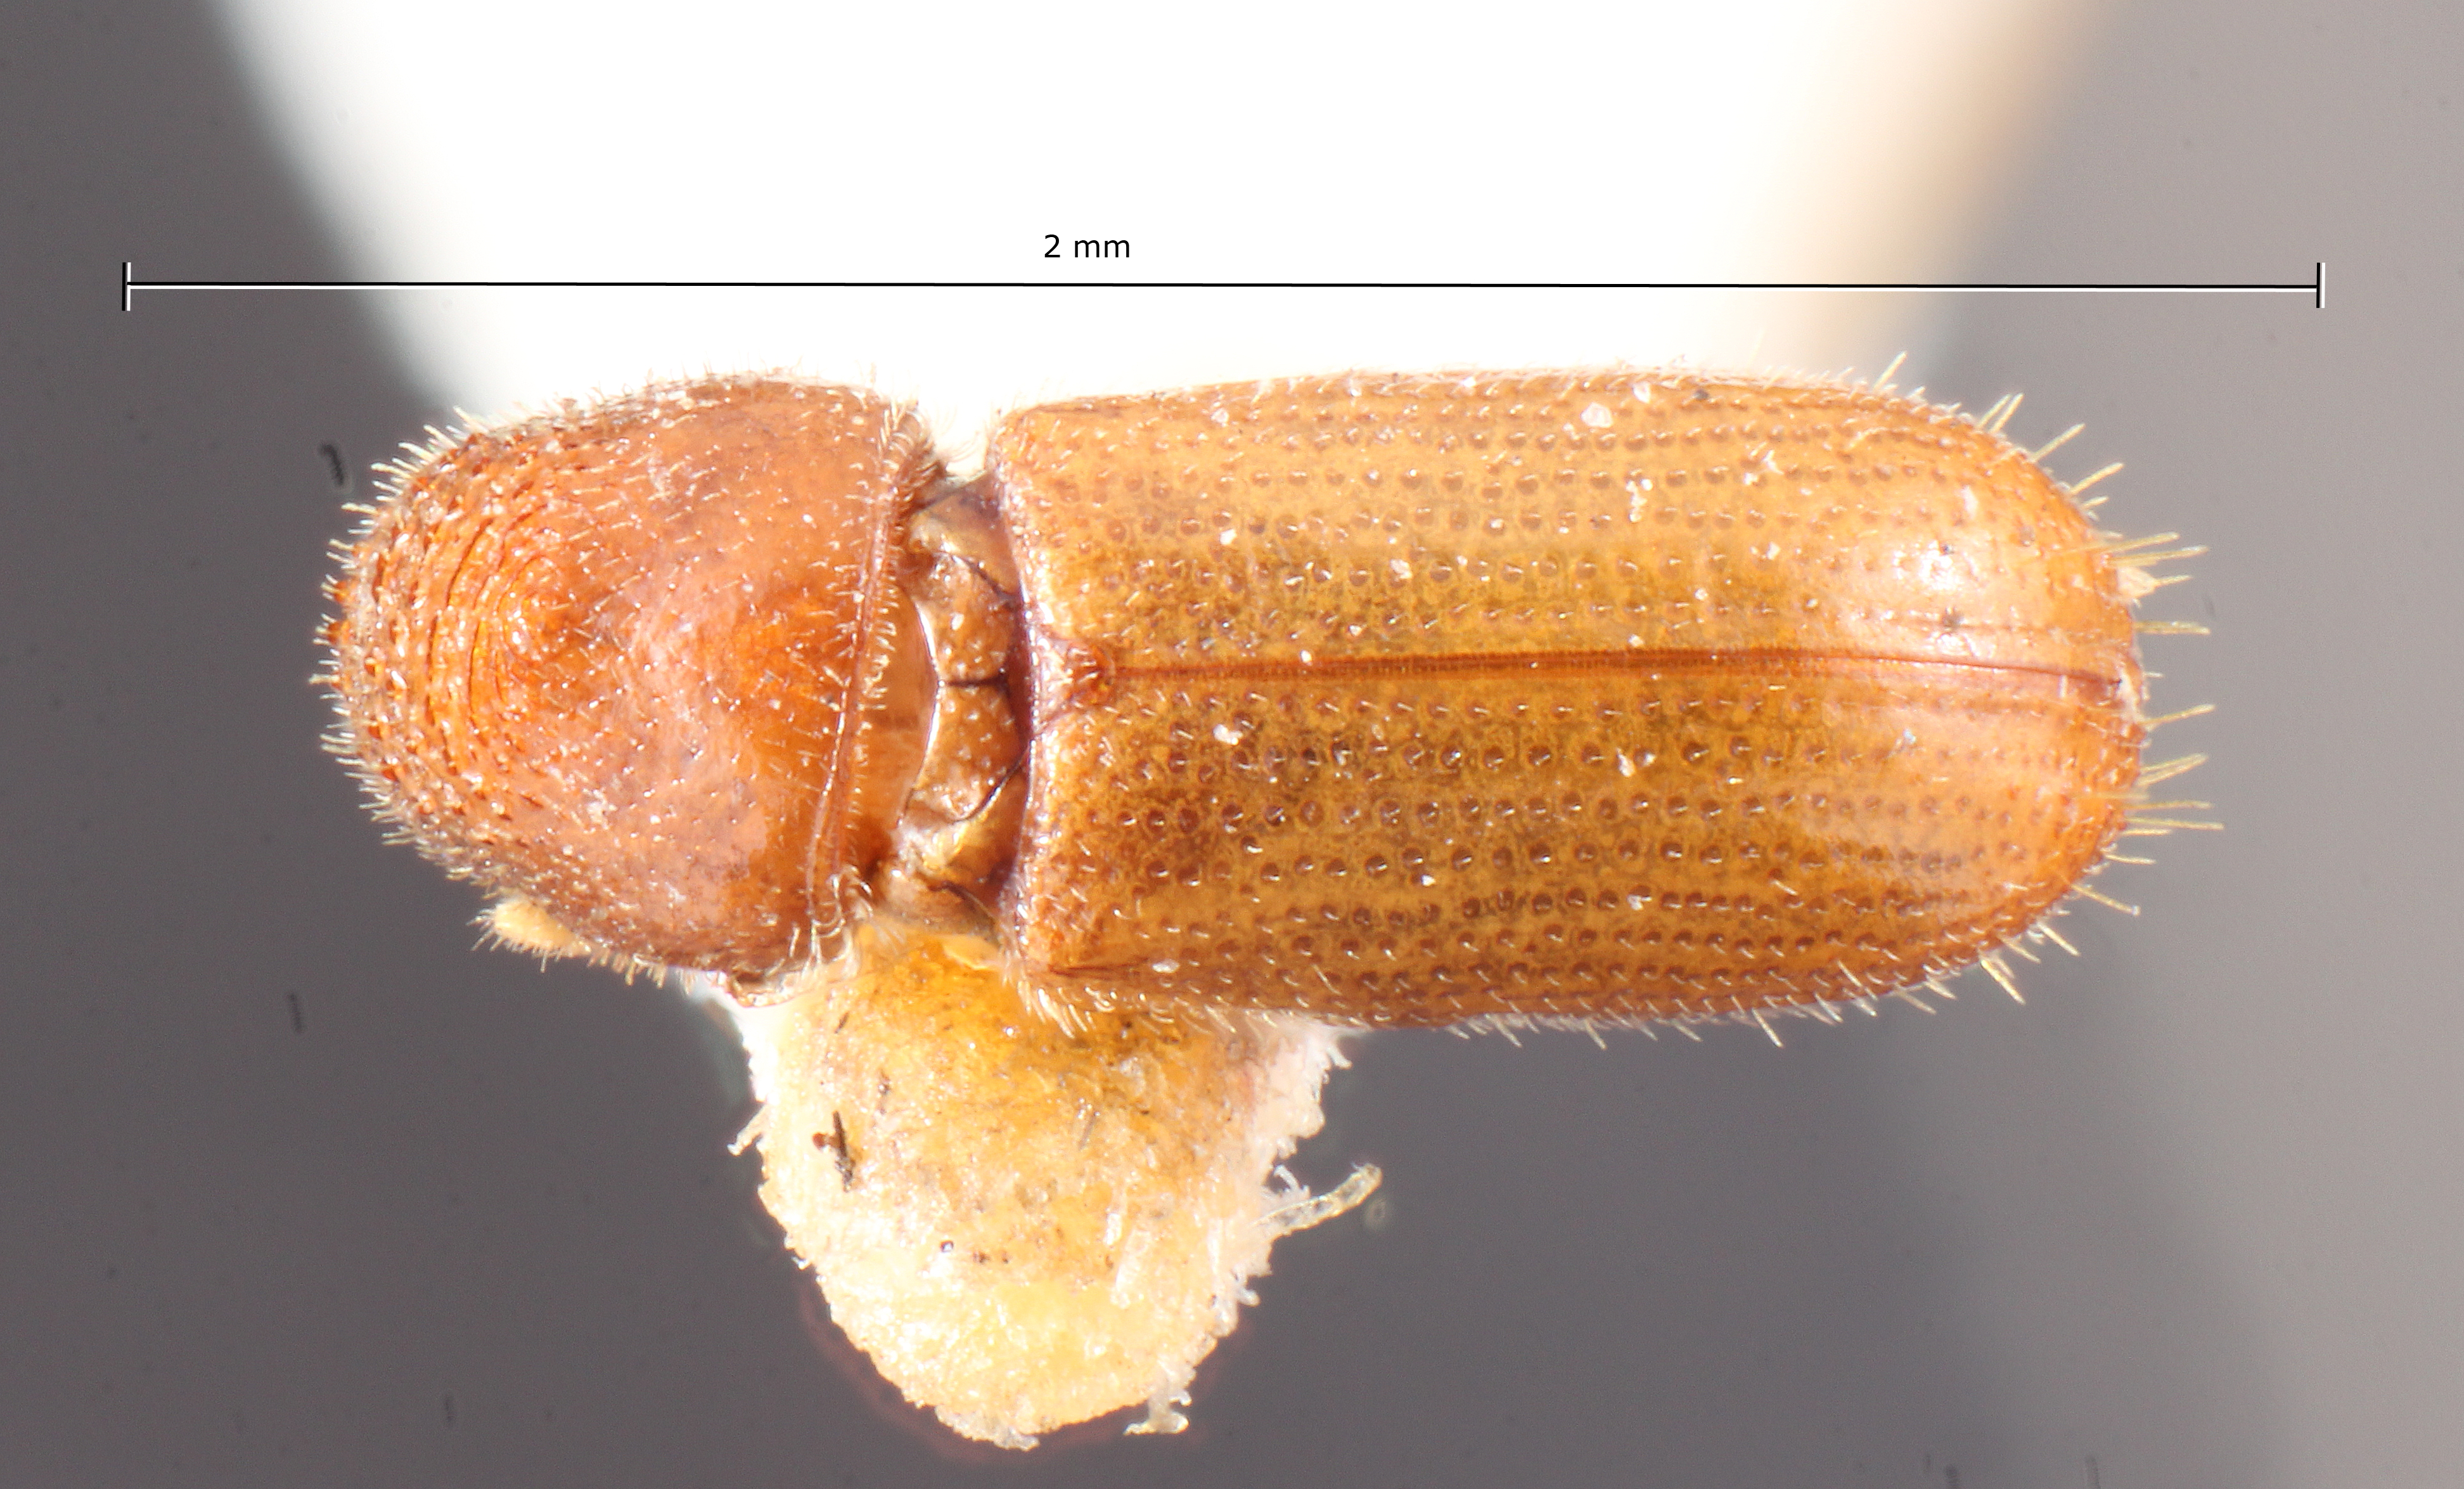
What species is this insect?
Pityophthorus segnis
